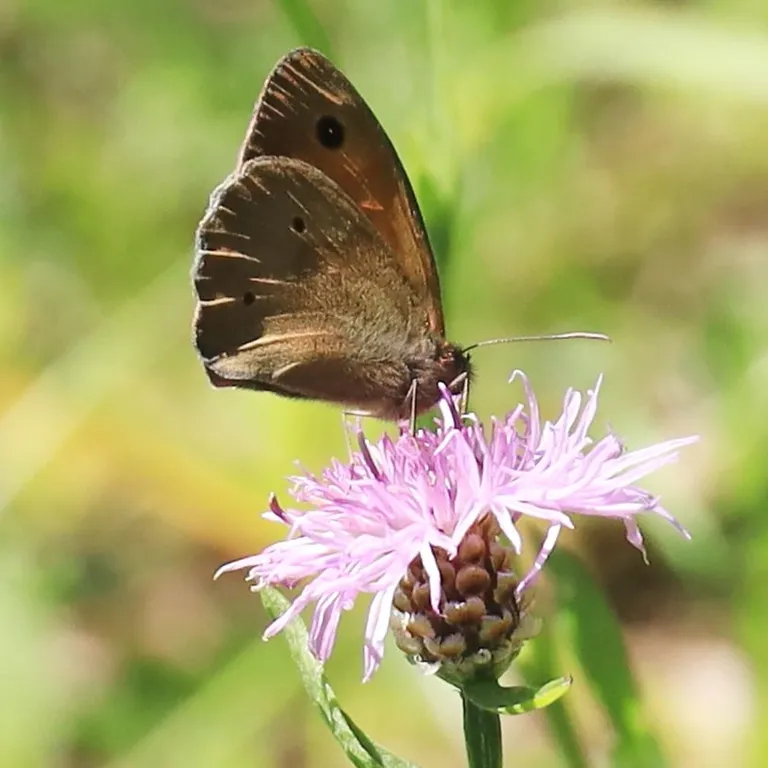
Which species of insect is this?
Maniola jurtina
